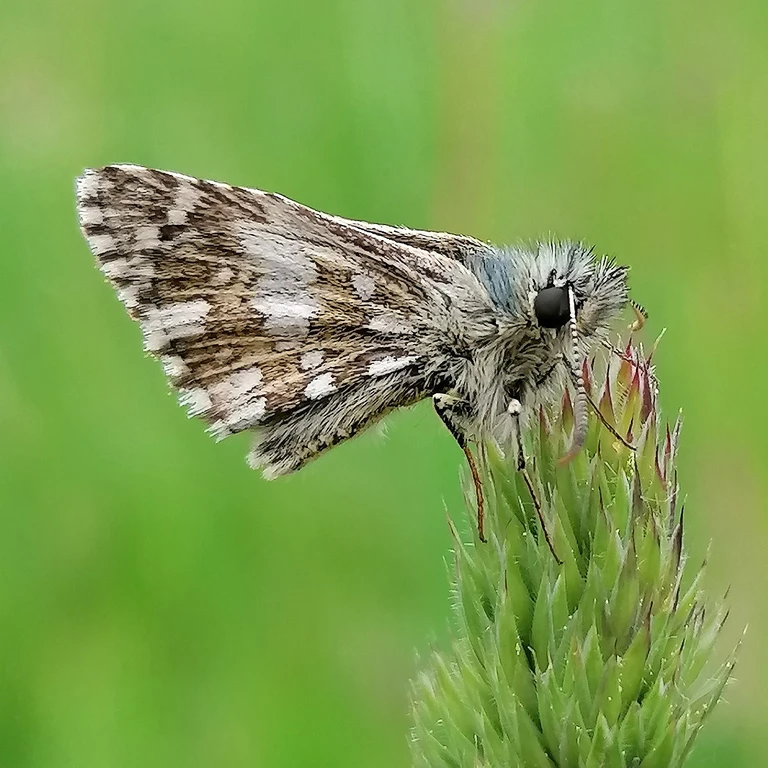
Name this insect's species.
Pyrgus malvae
